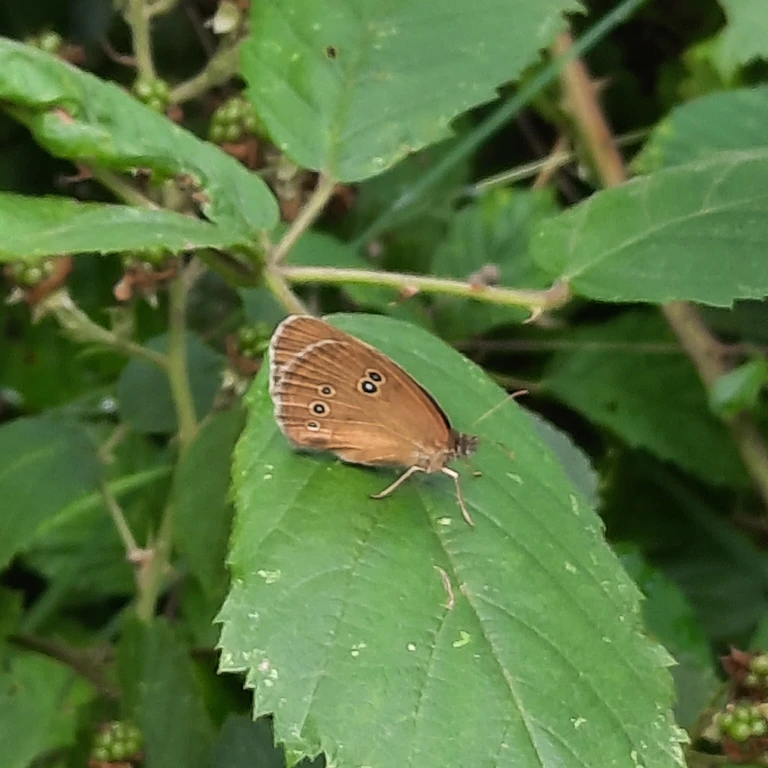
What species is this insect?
Aphantopus hyperantus
